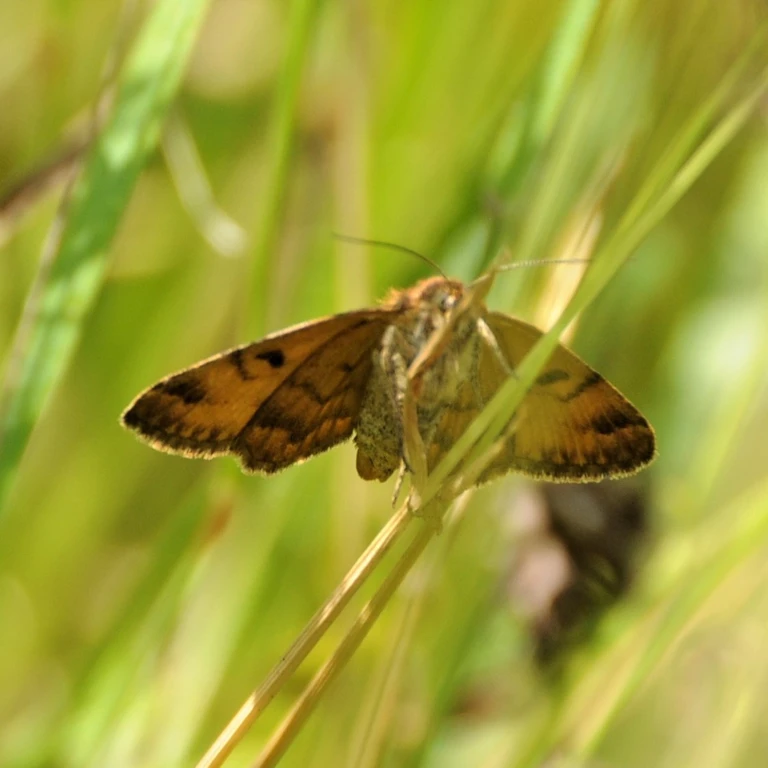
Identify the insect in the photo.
Euclidia glyphica
